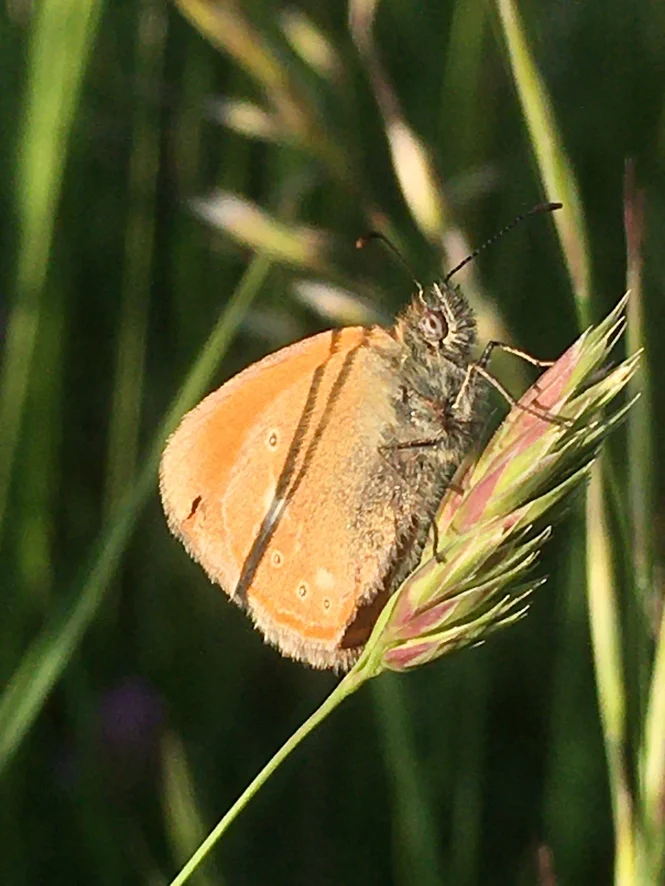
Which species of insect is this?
Coenonympha glycerion (also Coenonympha iphis)
